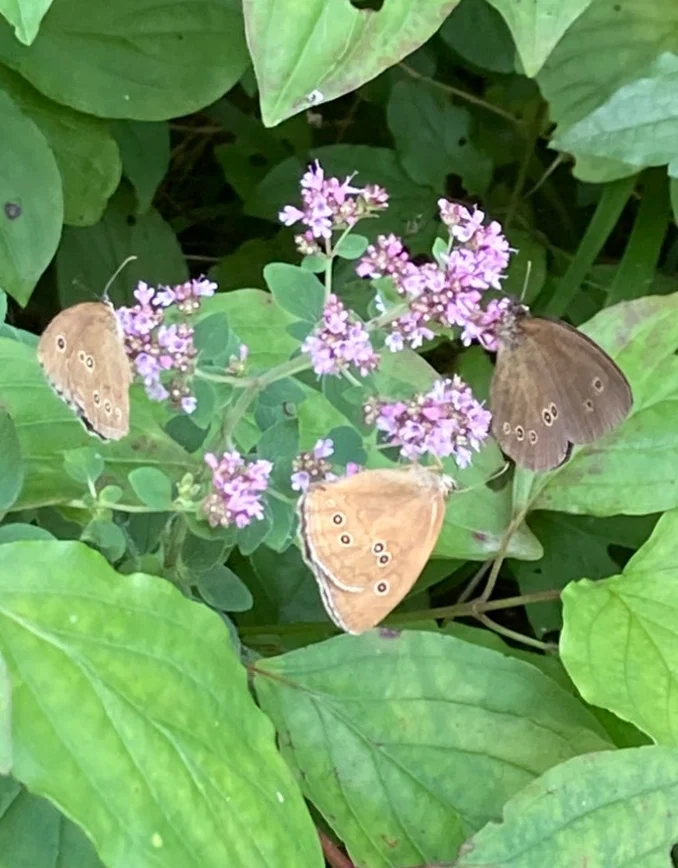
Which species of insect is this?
Aphantopus hyperantus
